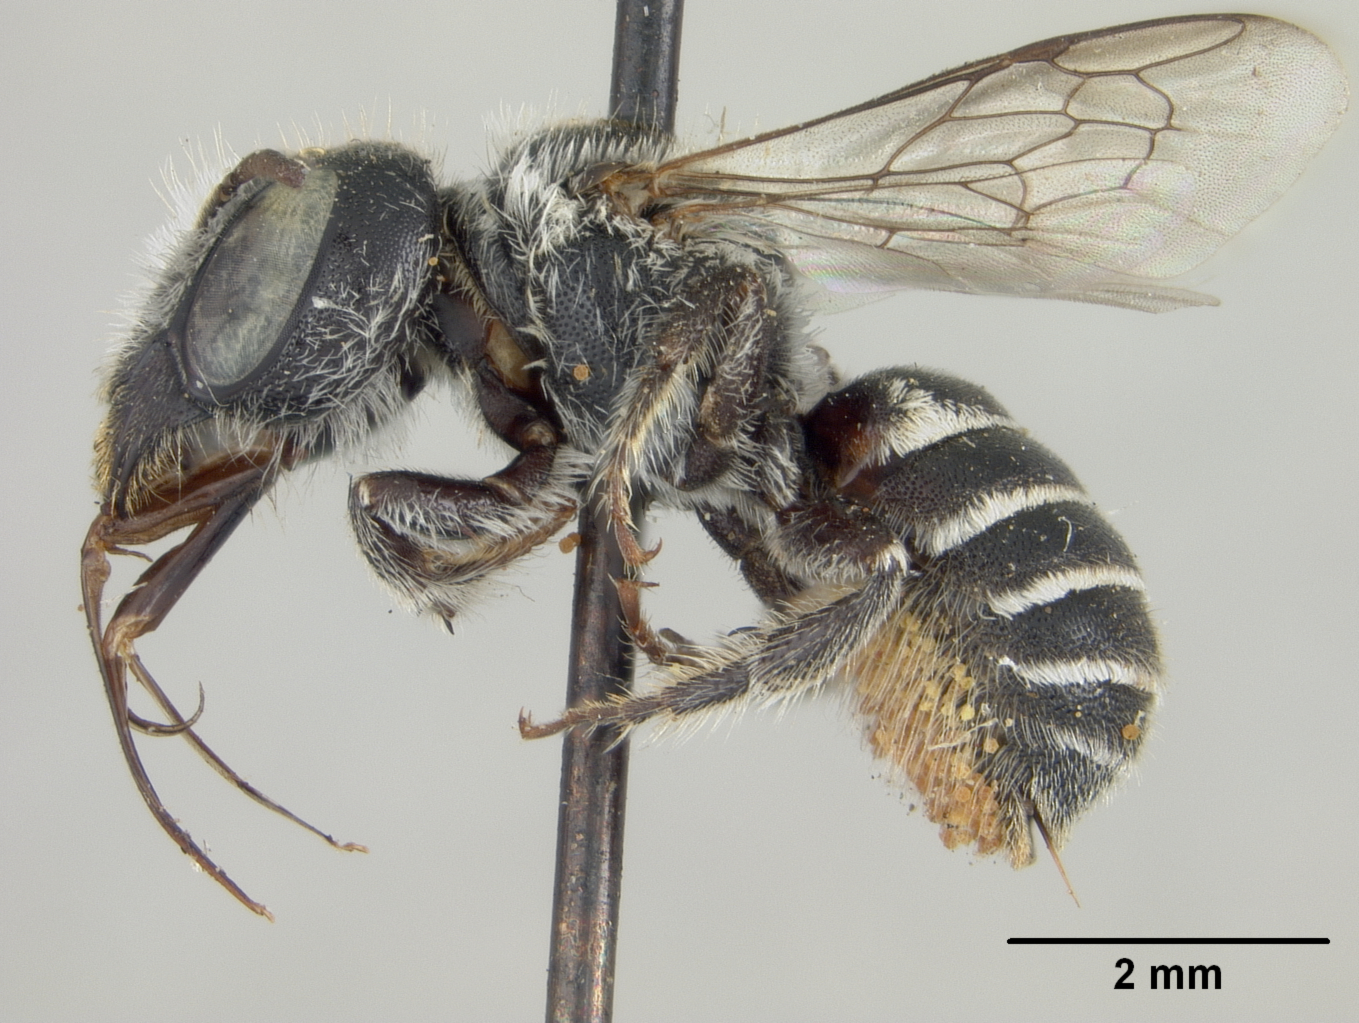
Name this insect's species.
Ashmeadiella stevensi
